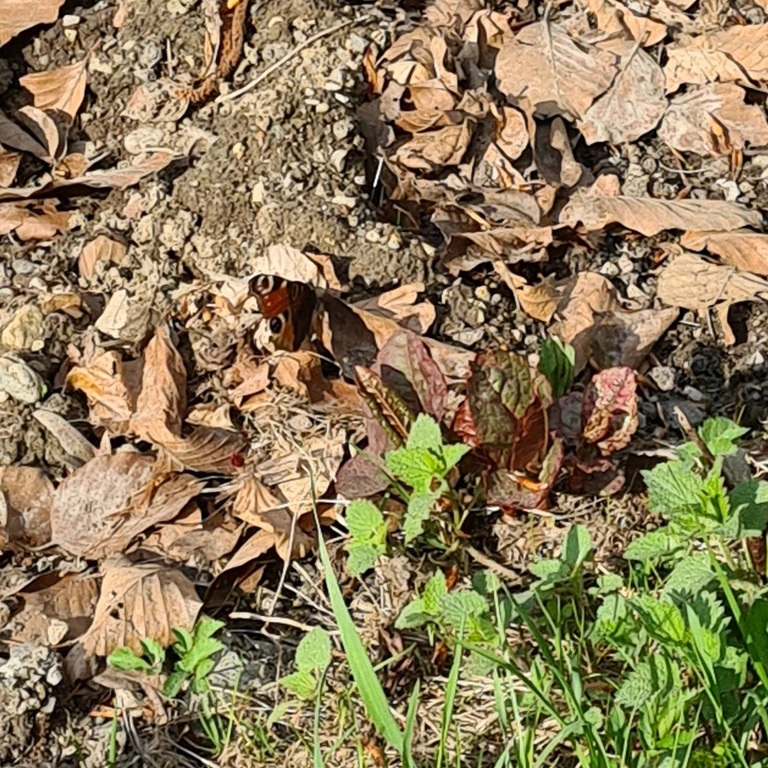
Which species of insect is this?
Aglais io
